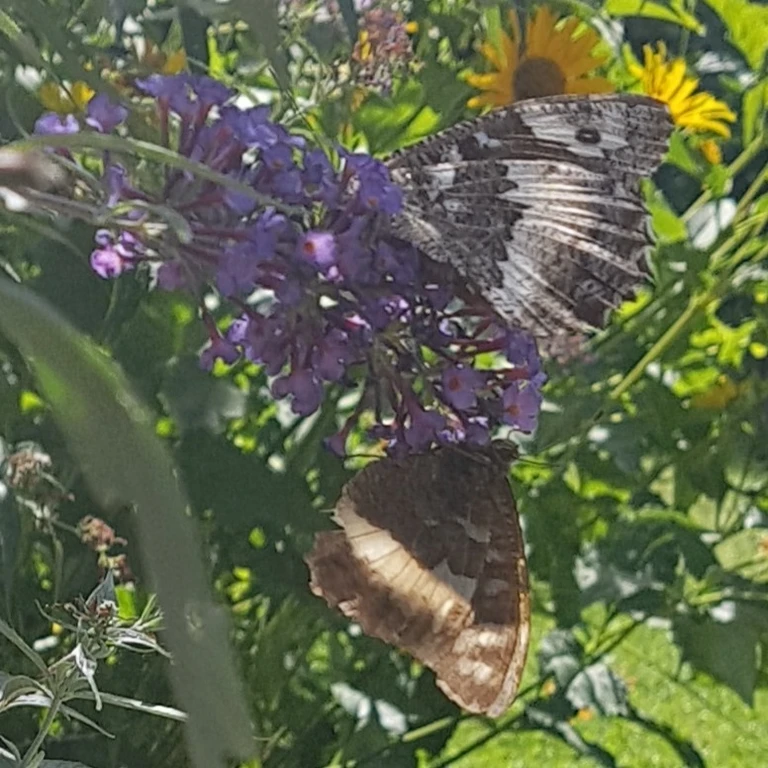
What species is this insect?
Brintesia circe
